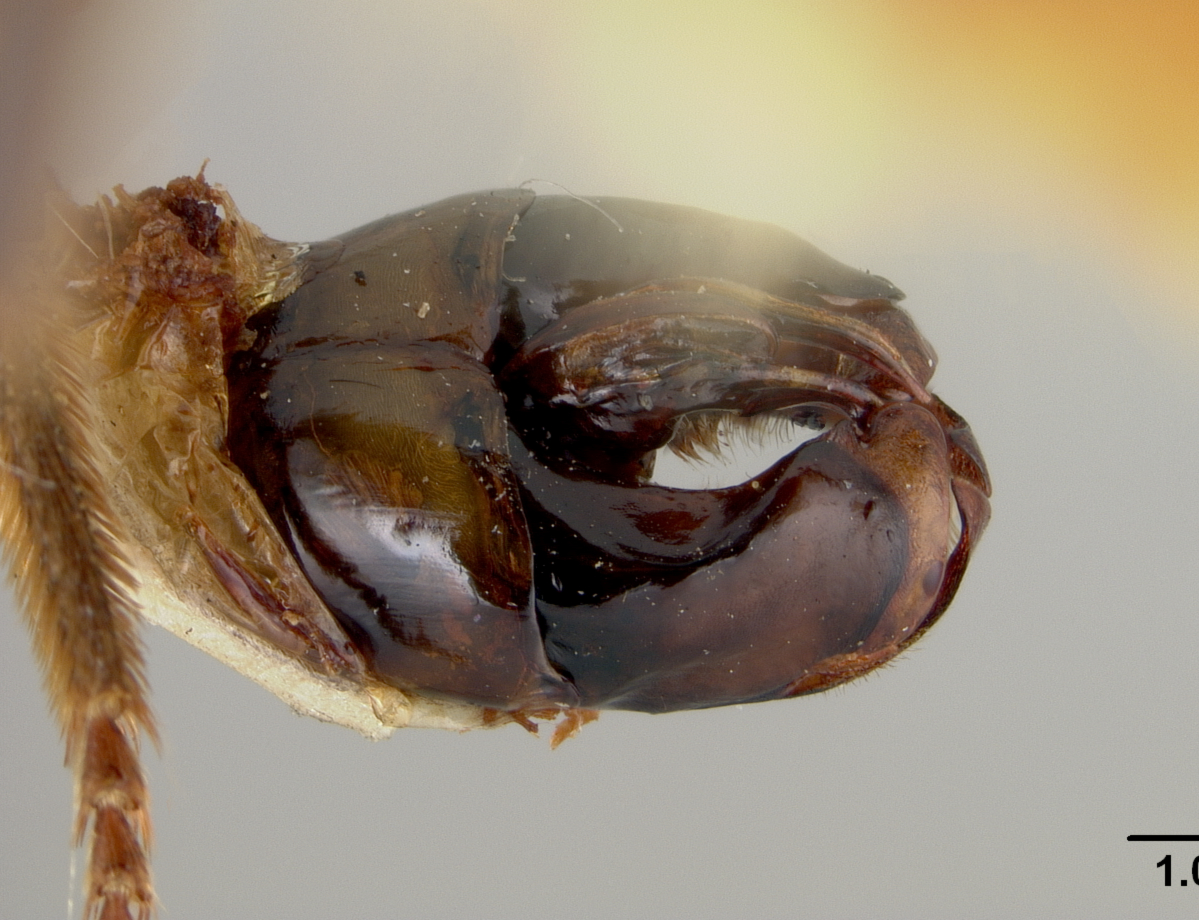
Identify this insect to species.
Bremus metcalfi
